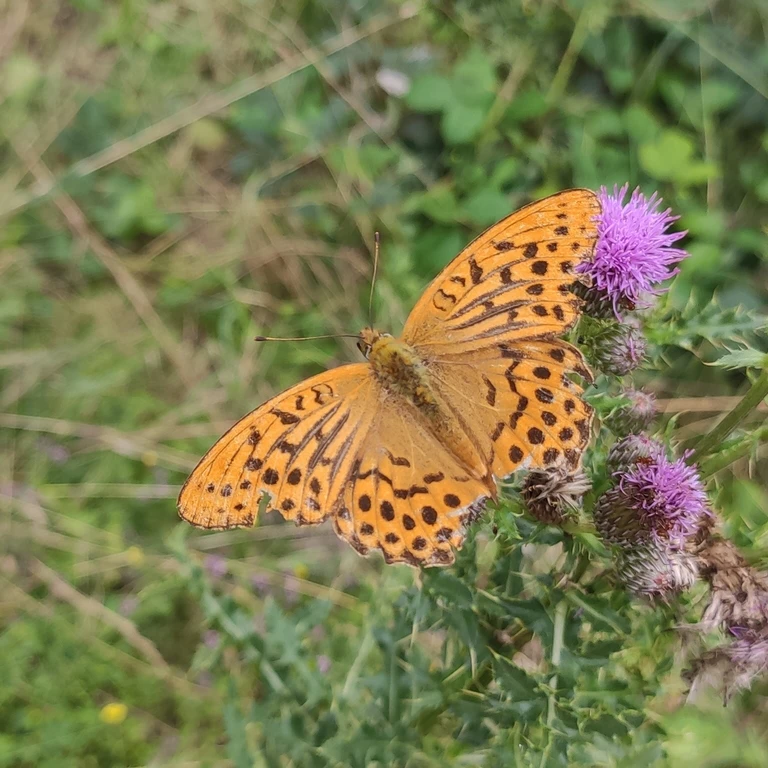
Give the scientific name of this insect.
Argynnis paphia
